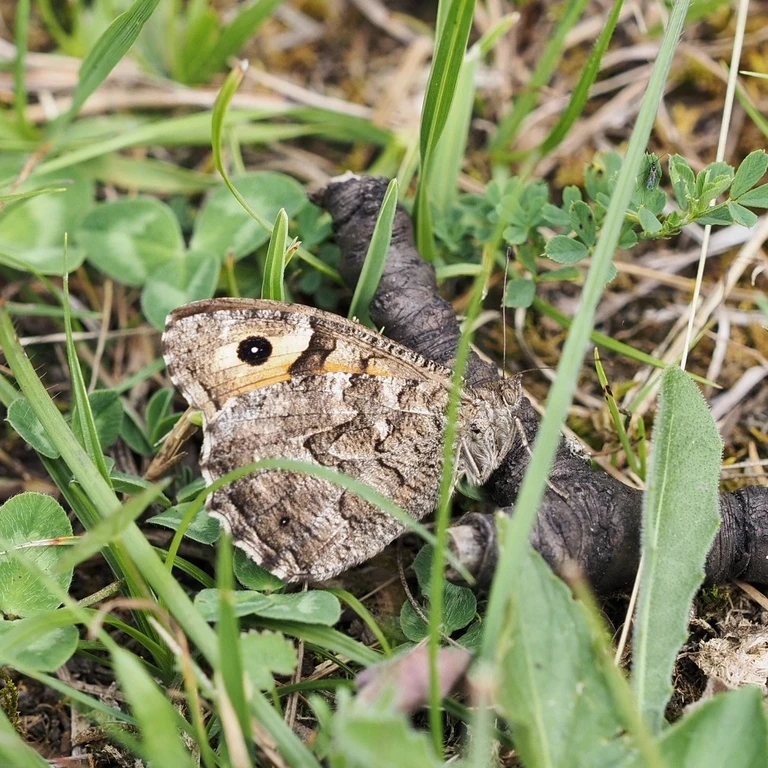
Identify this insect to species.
Hipparchia semele
